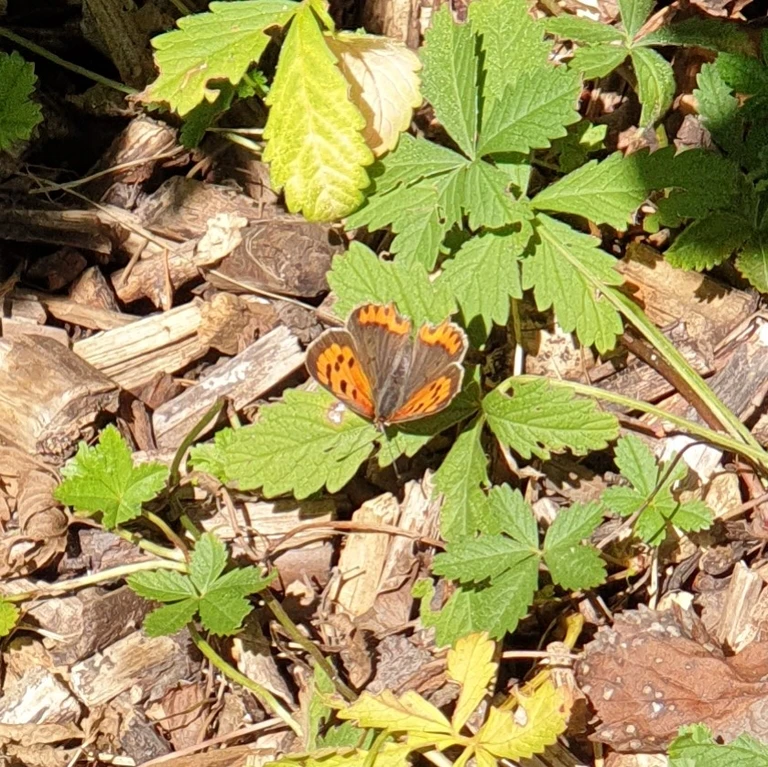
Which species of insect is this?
Lycaena phlaeas
